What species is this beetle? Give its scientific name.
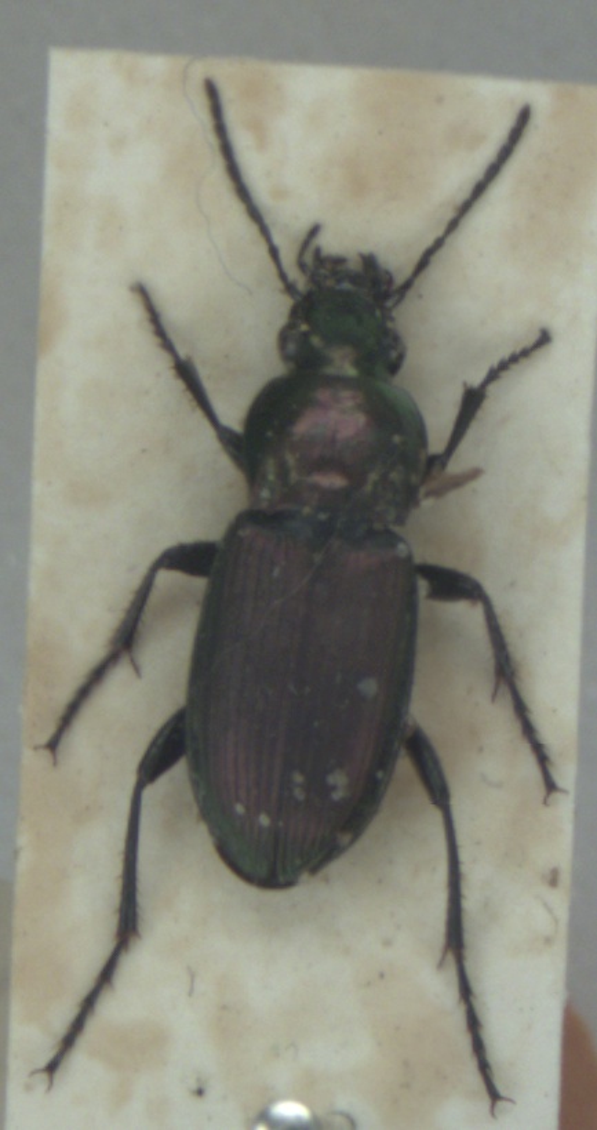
Poecilus lepidus
